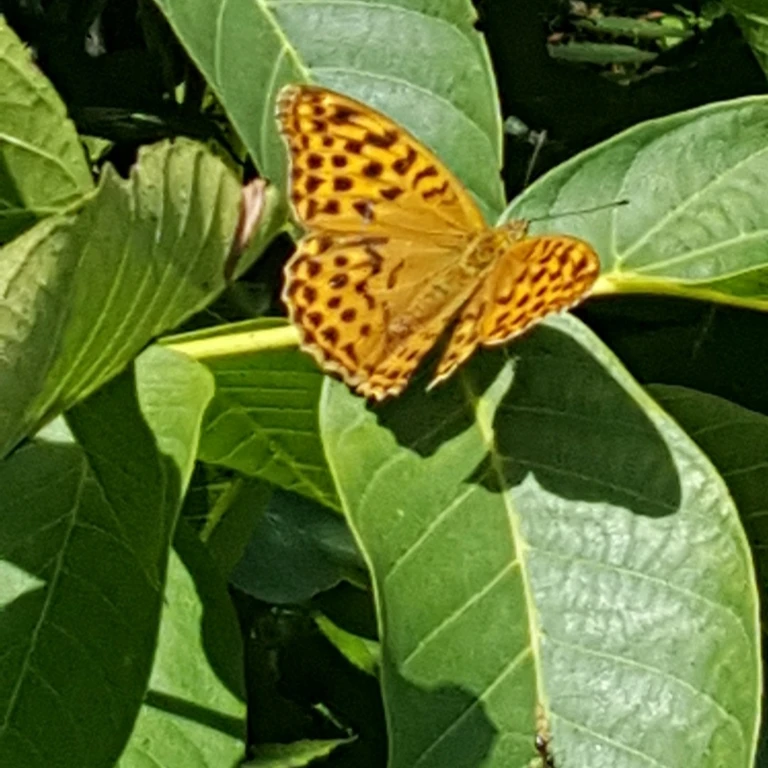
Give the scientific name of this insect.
Argynnis paphia
